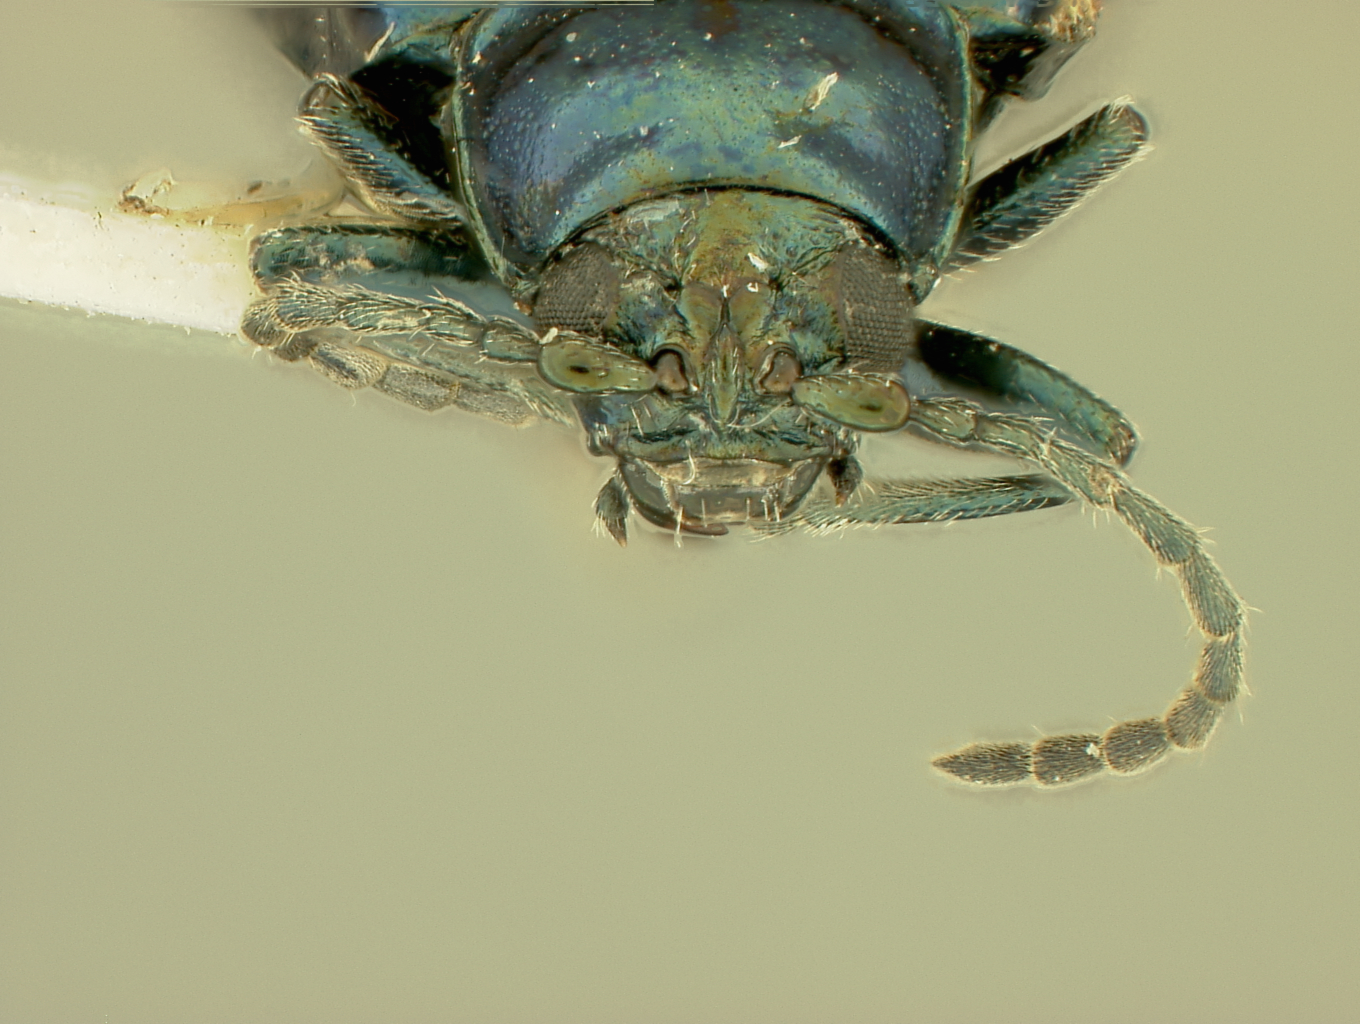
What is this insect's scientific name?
Altica ambiens
